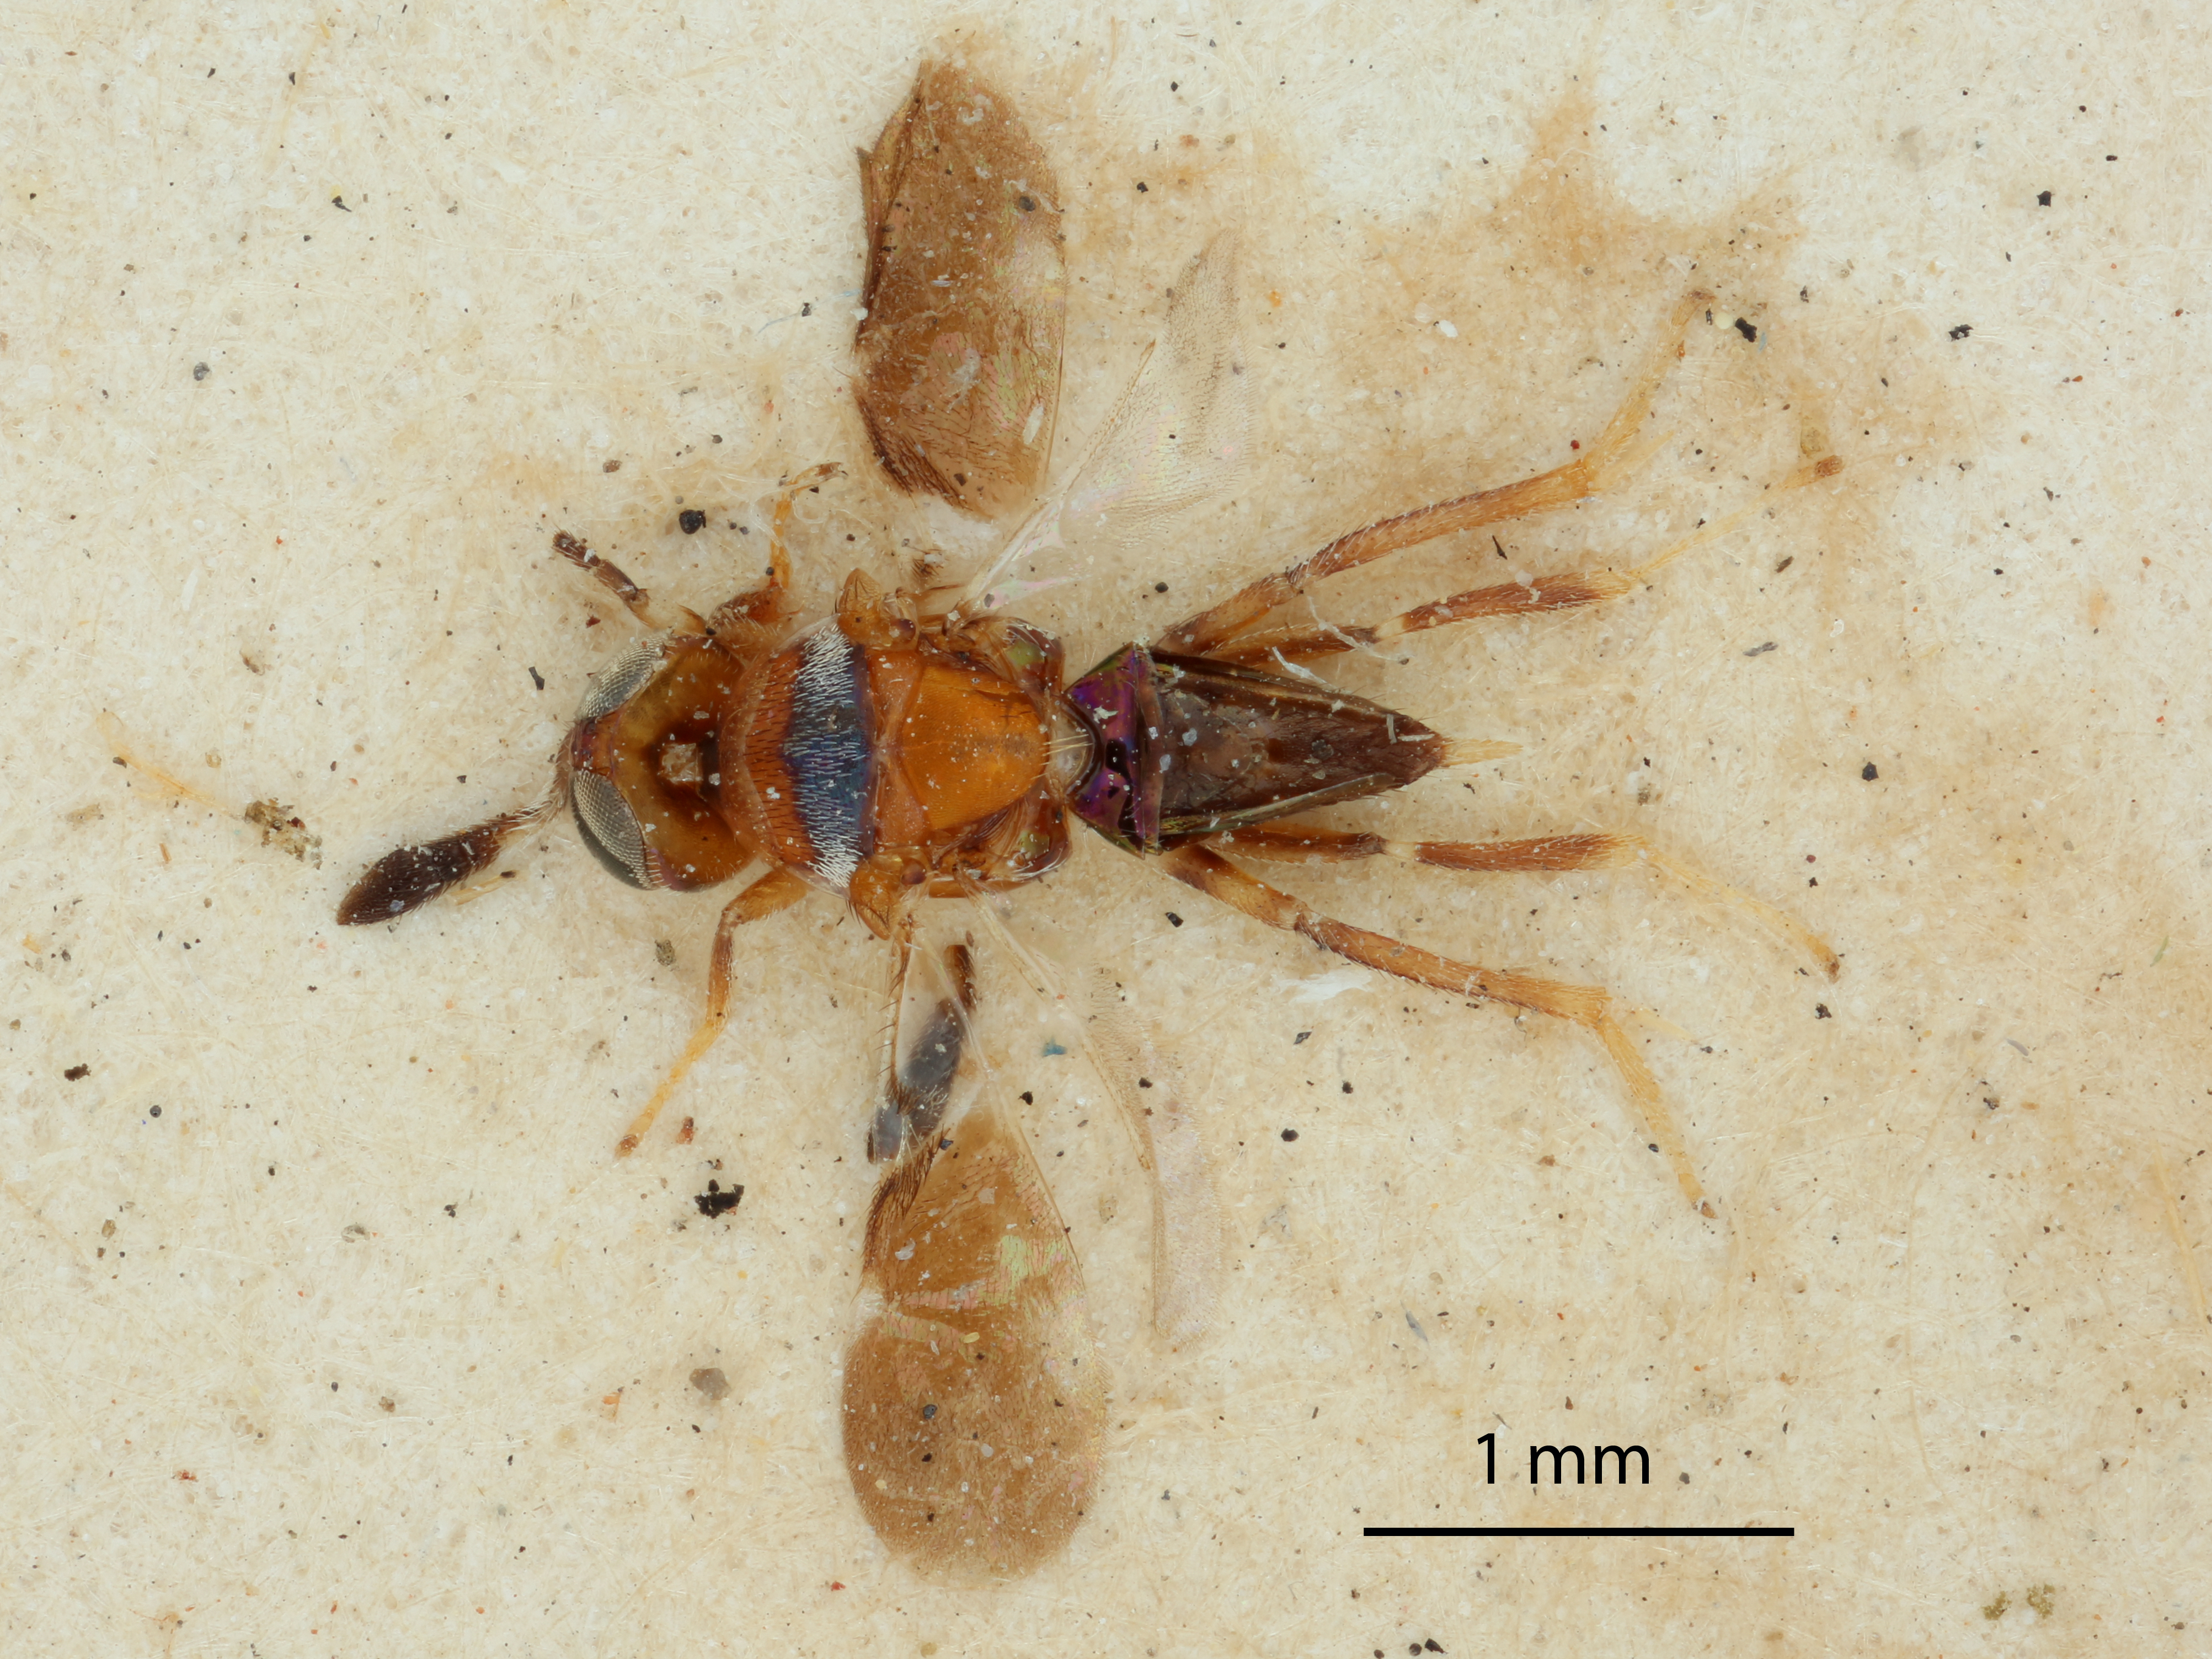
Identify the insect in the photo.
Cheiloneurus japonicus
